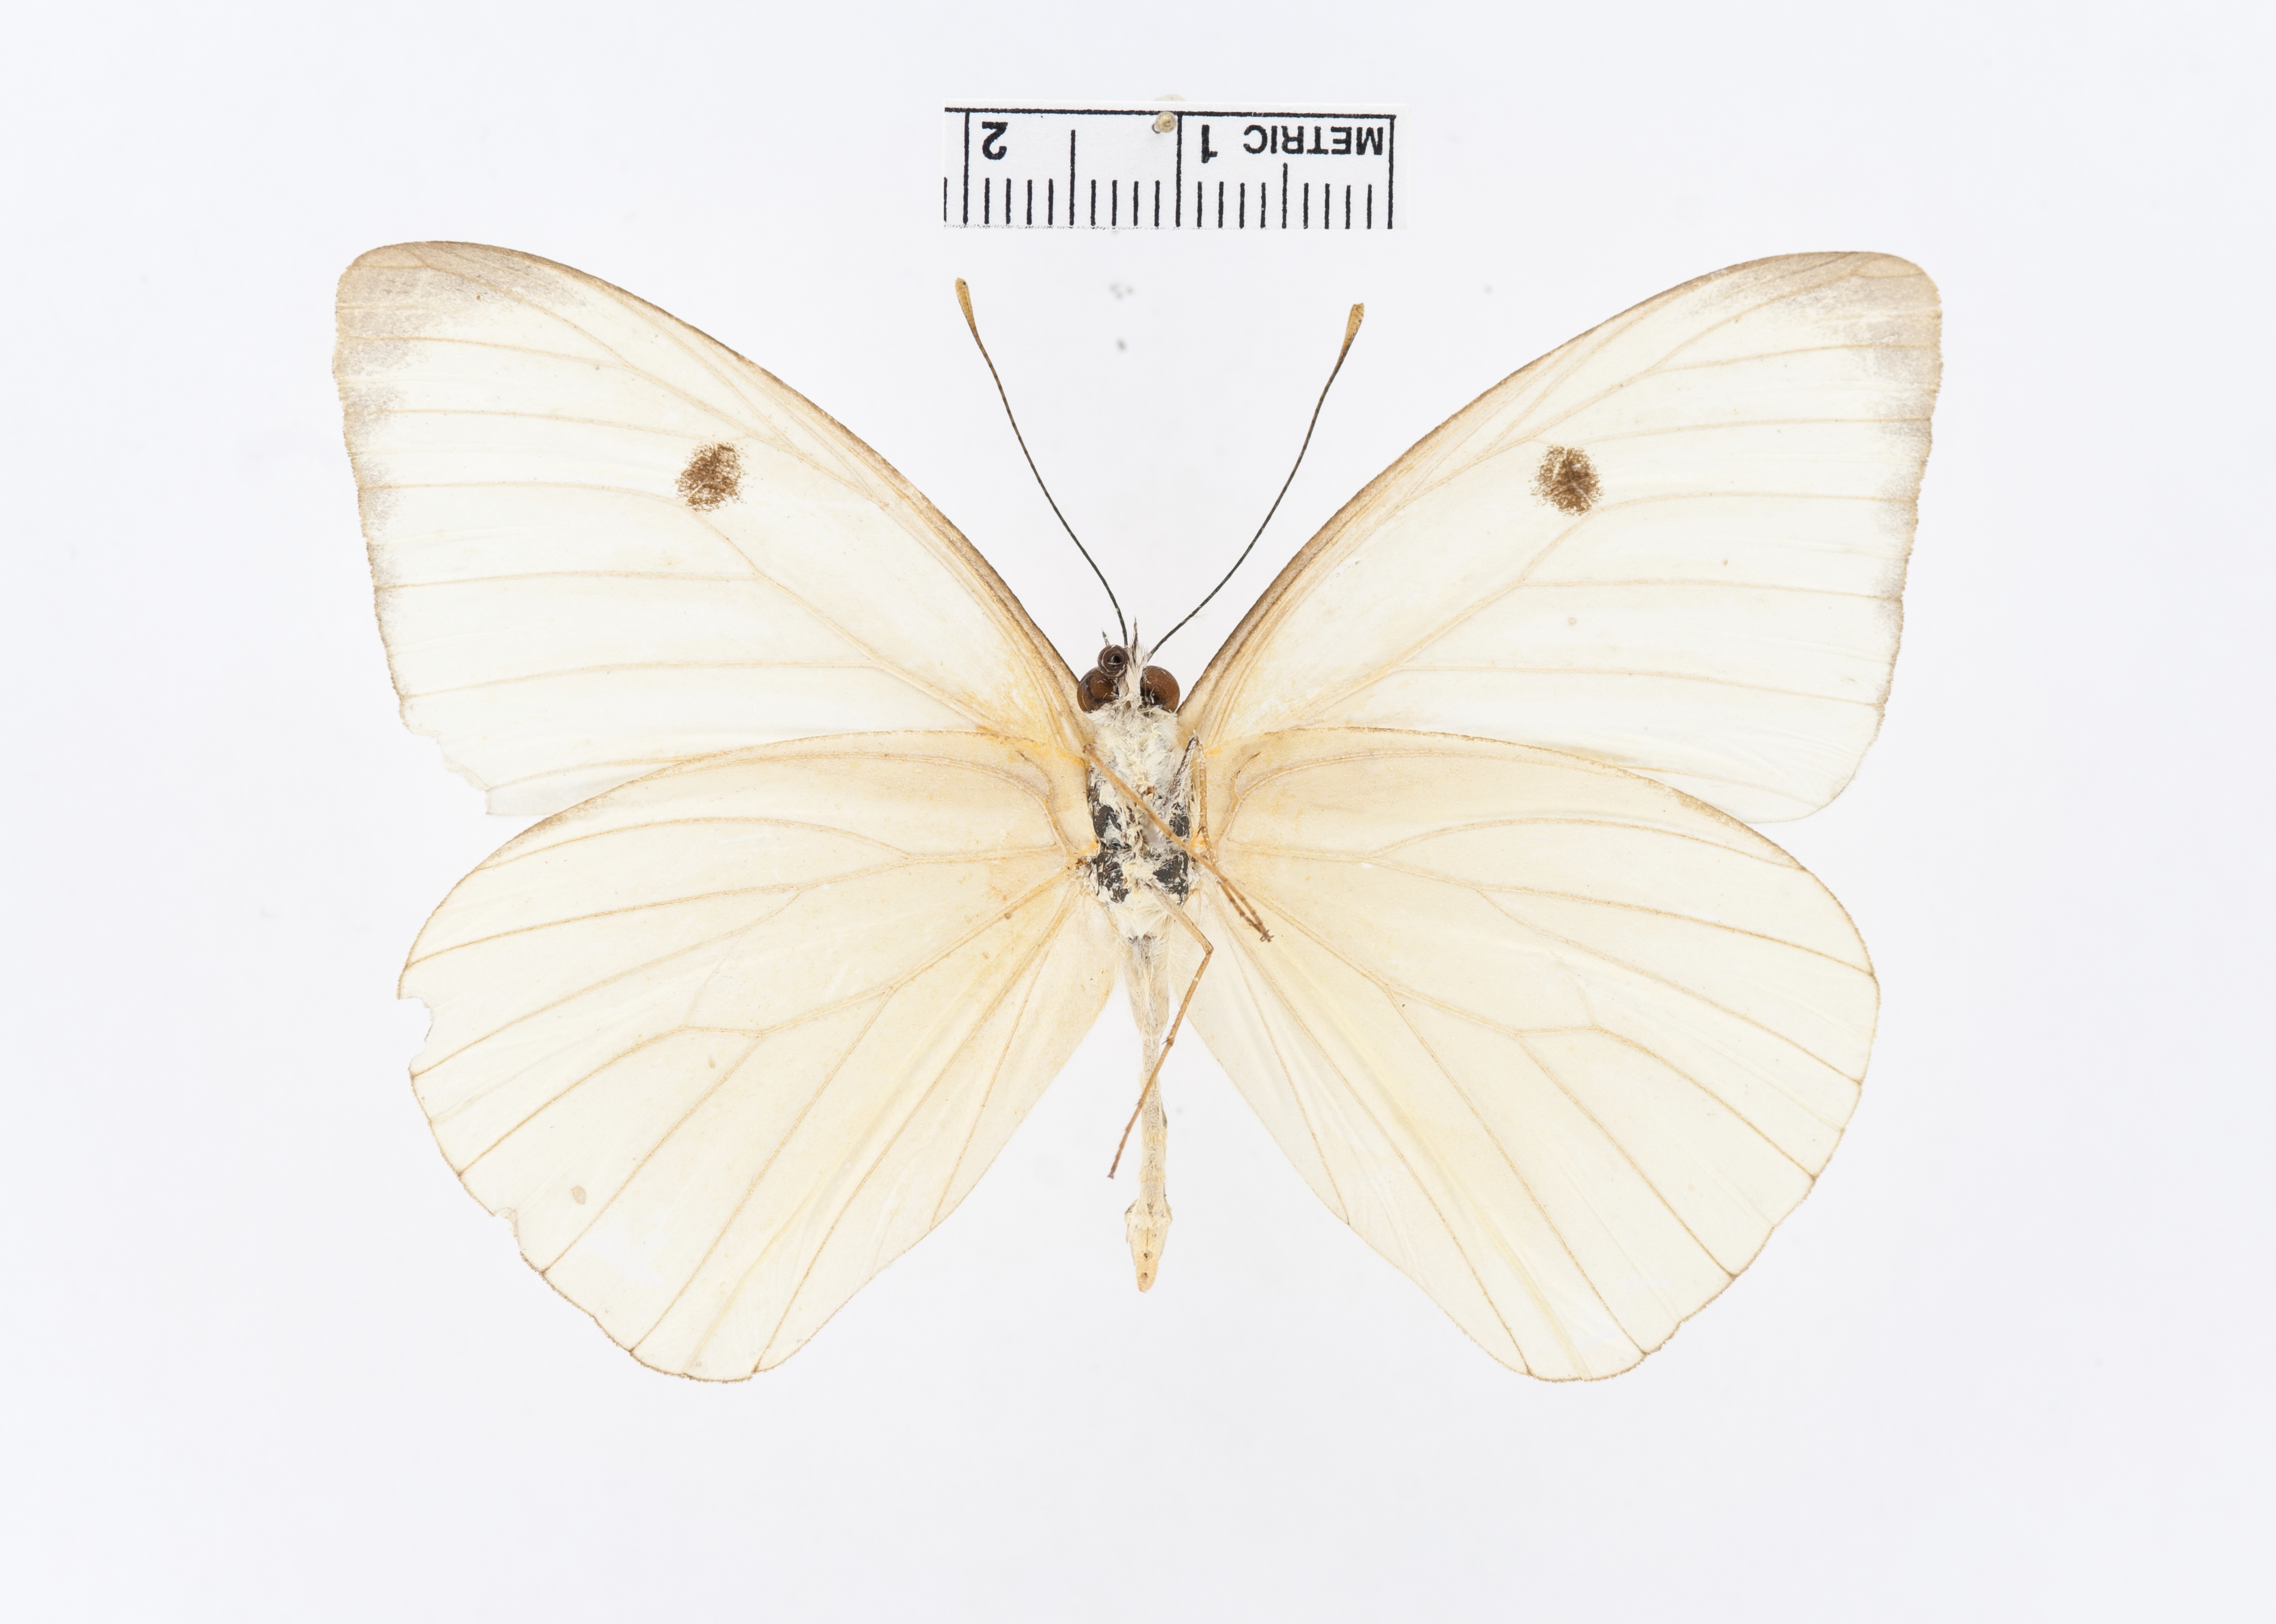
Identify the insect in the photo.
Pieris limona
